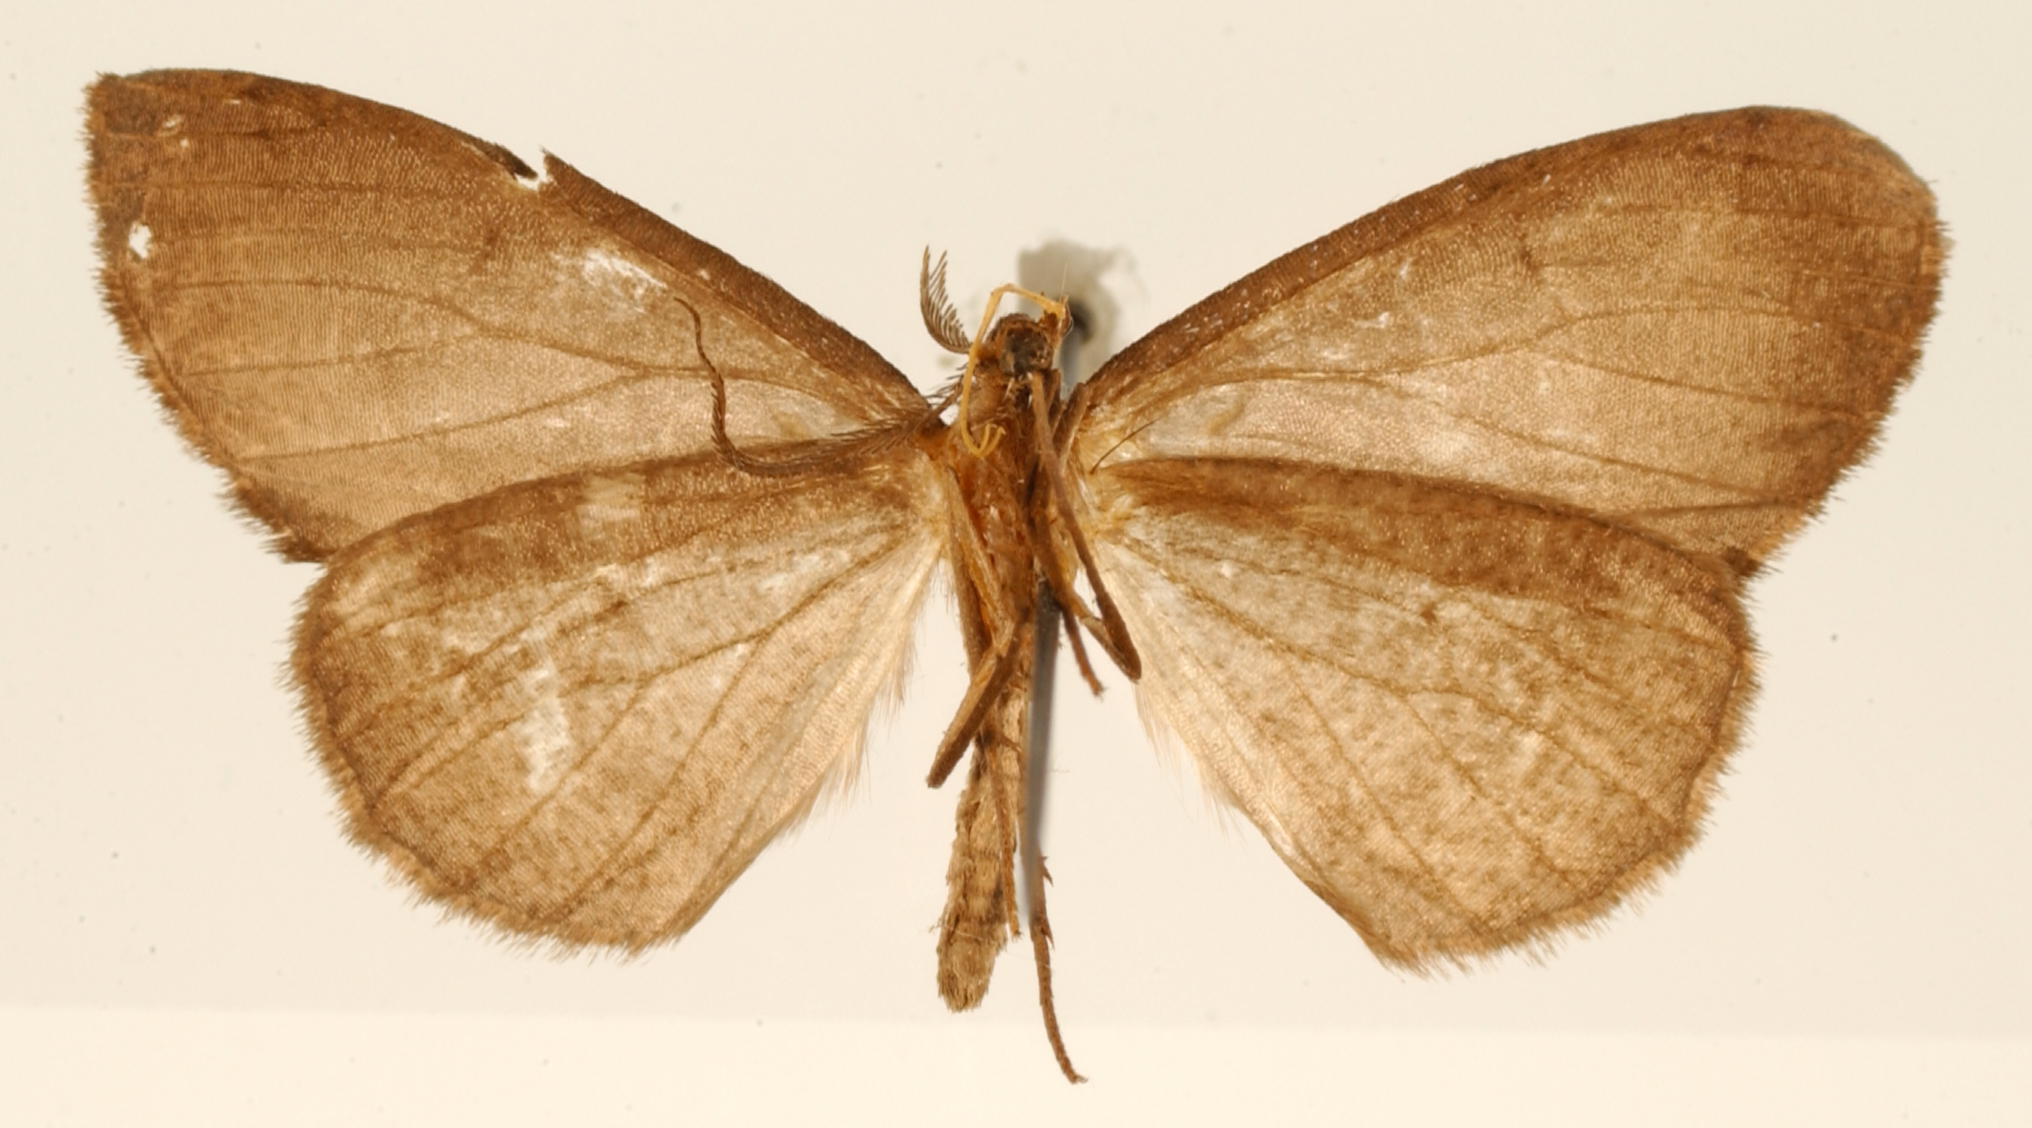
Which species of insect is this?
Nephodia similis
